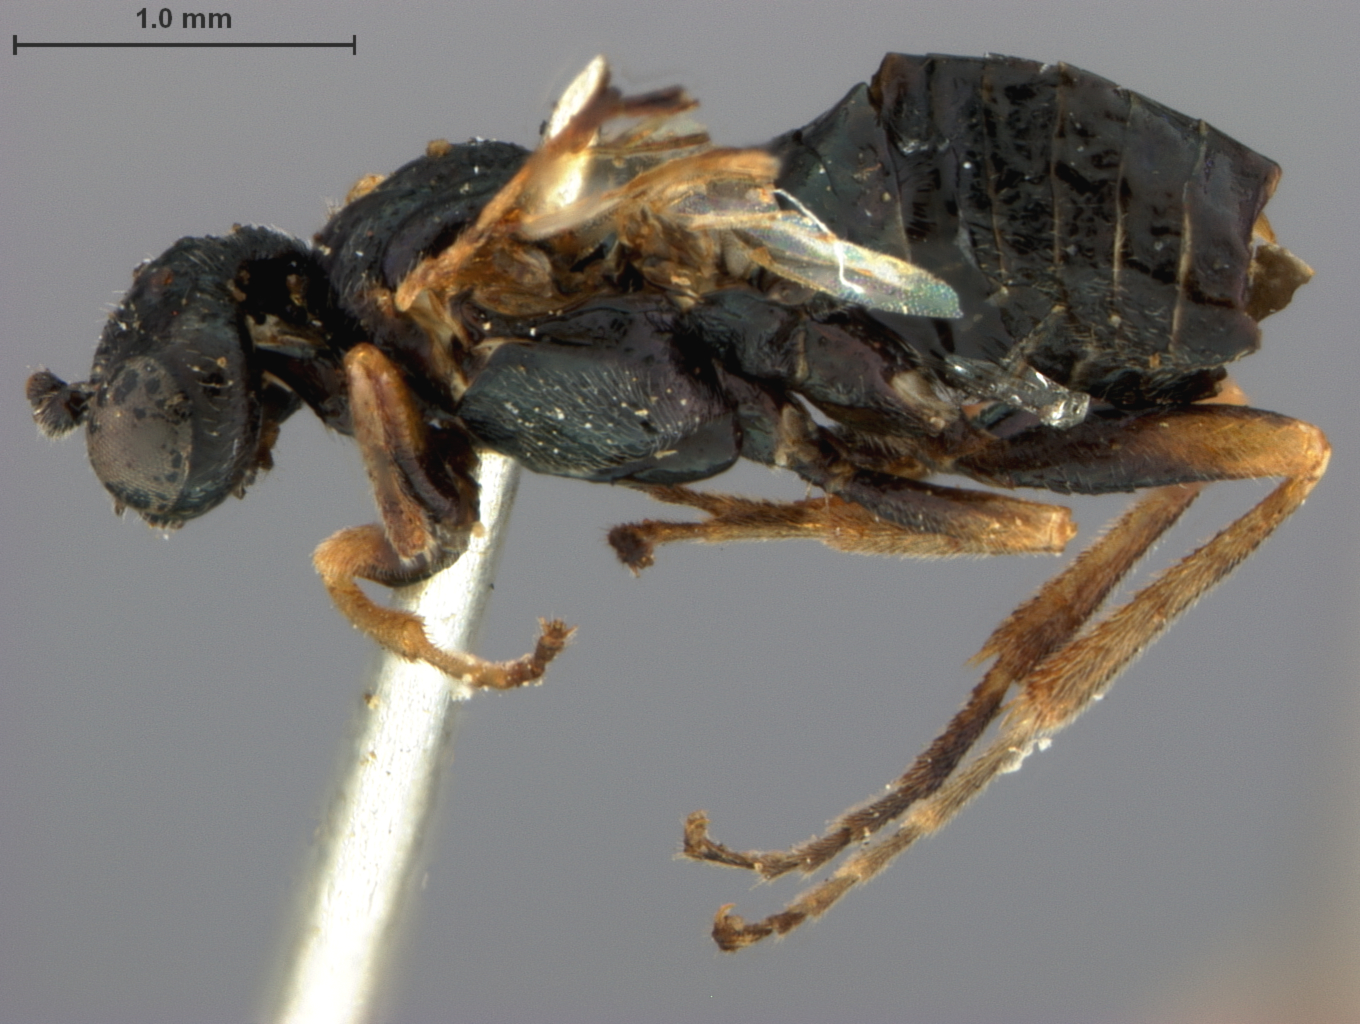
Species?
Fenusa alaskana
